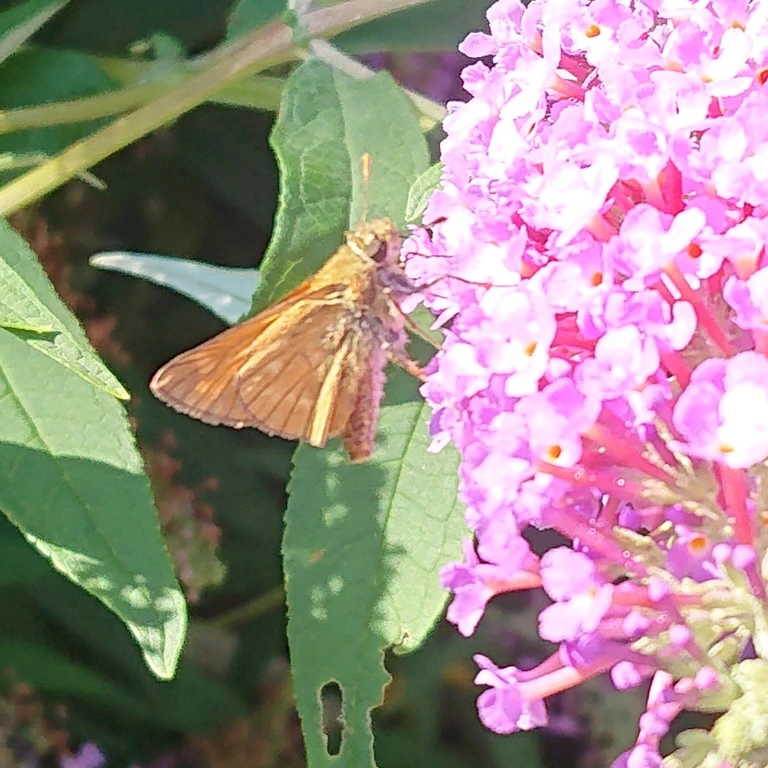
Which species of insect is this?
Ochlodes sylvanus (also Ochlodes venata)
